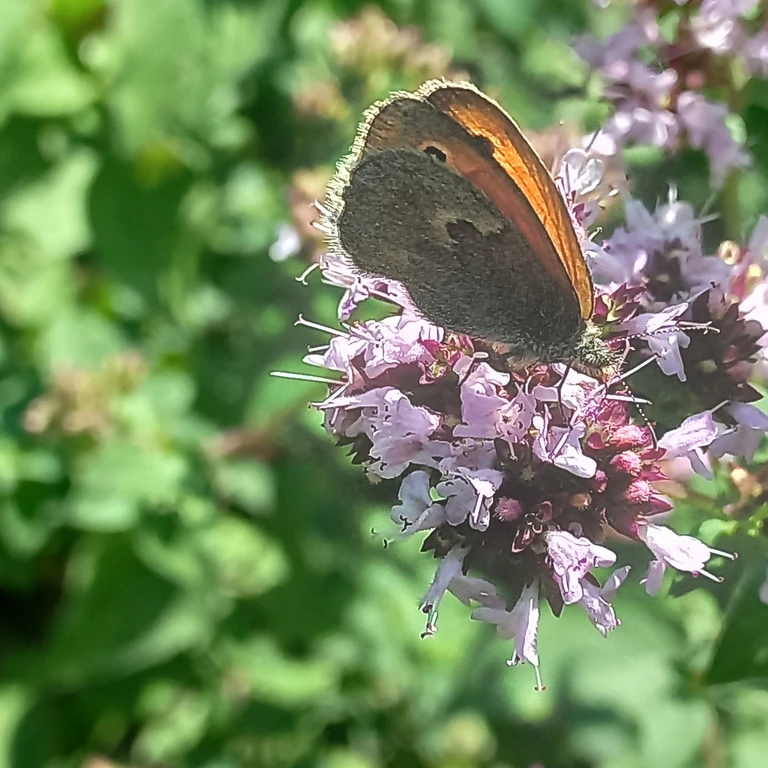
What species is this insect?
Coenonympha pamphilus
